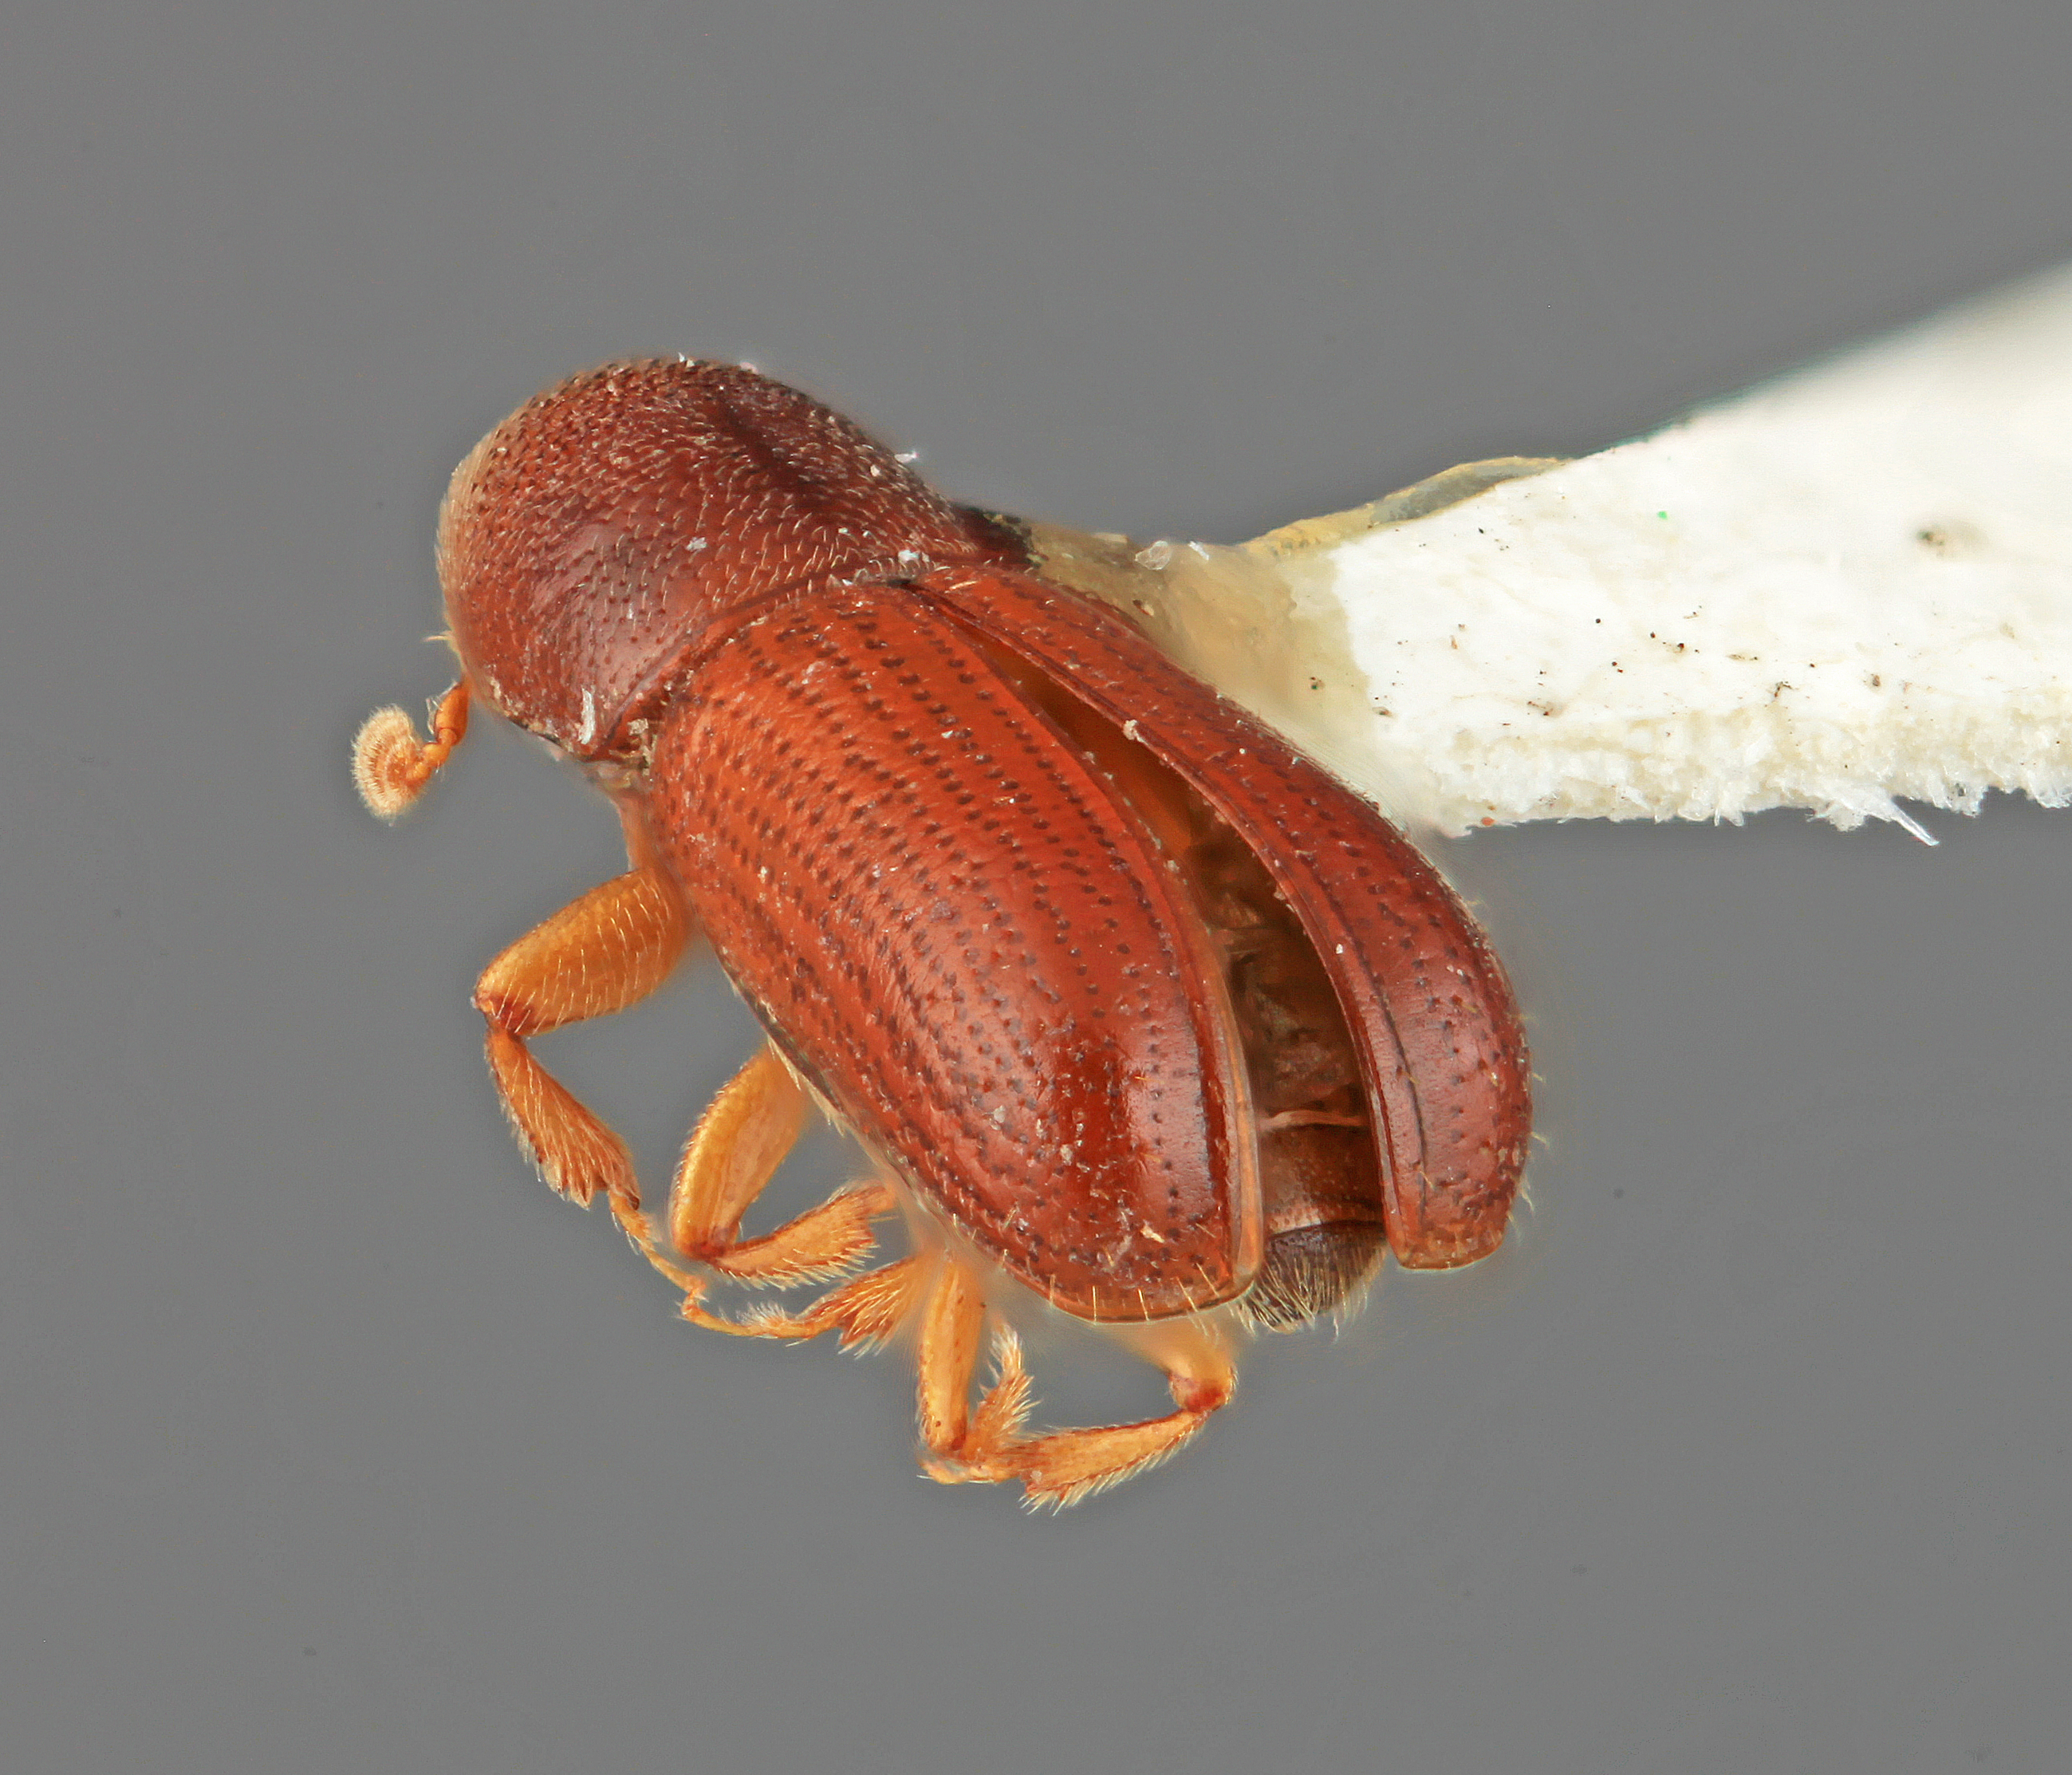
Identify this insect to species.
Araptus interjectus
